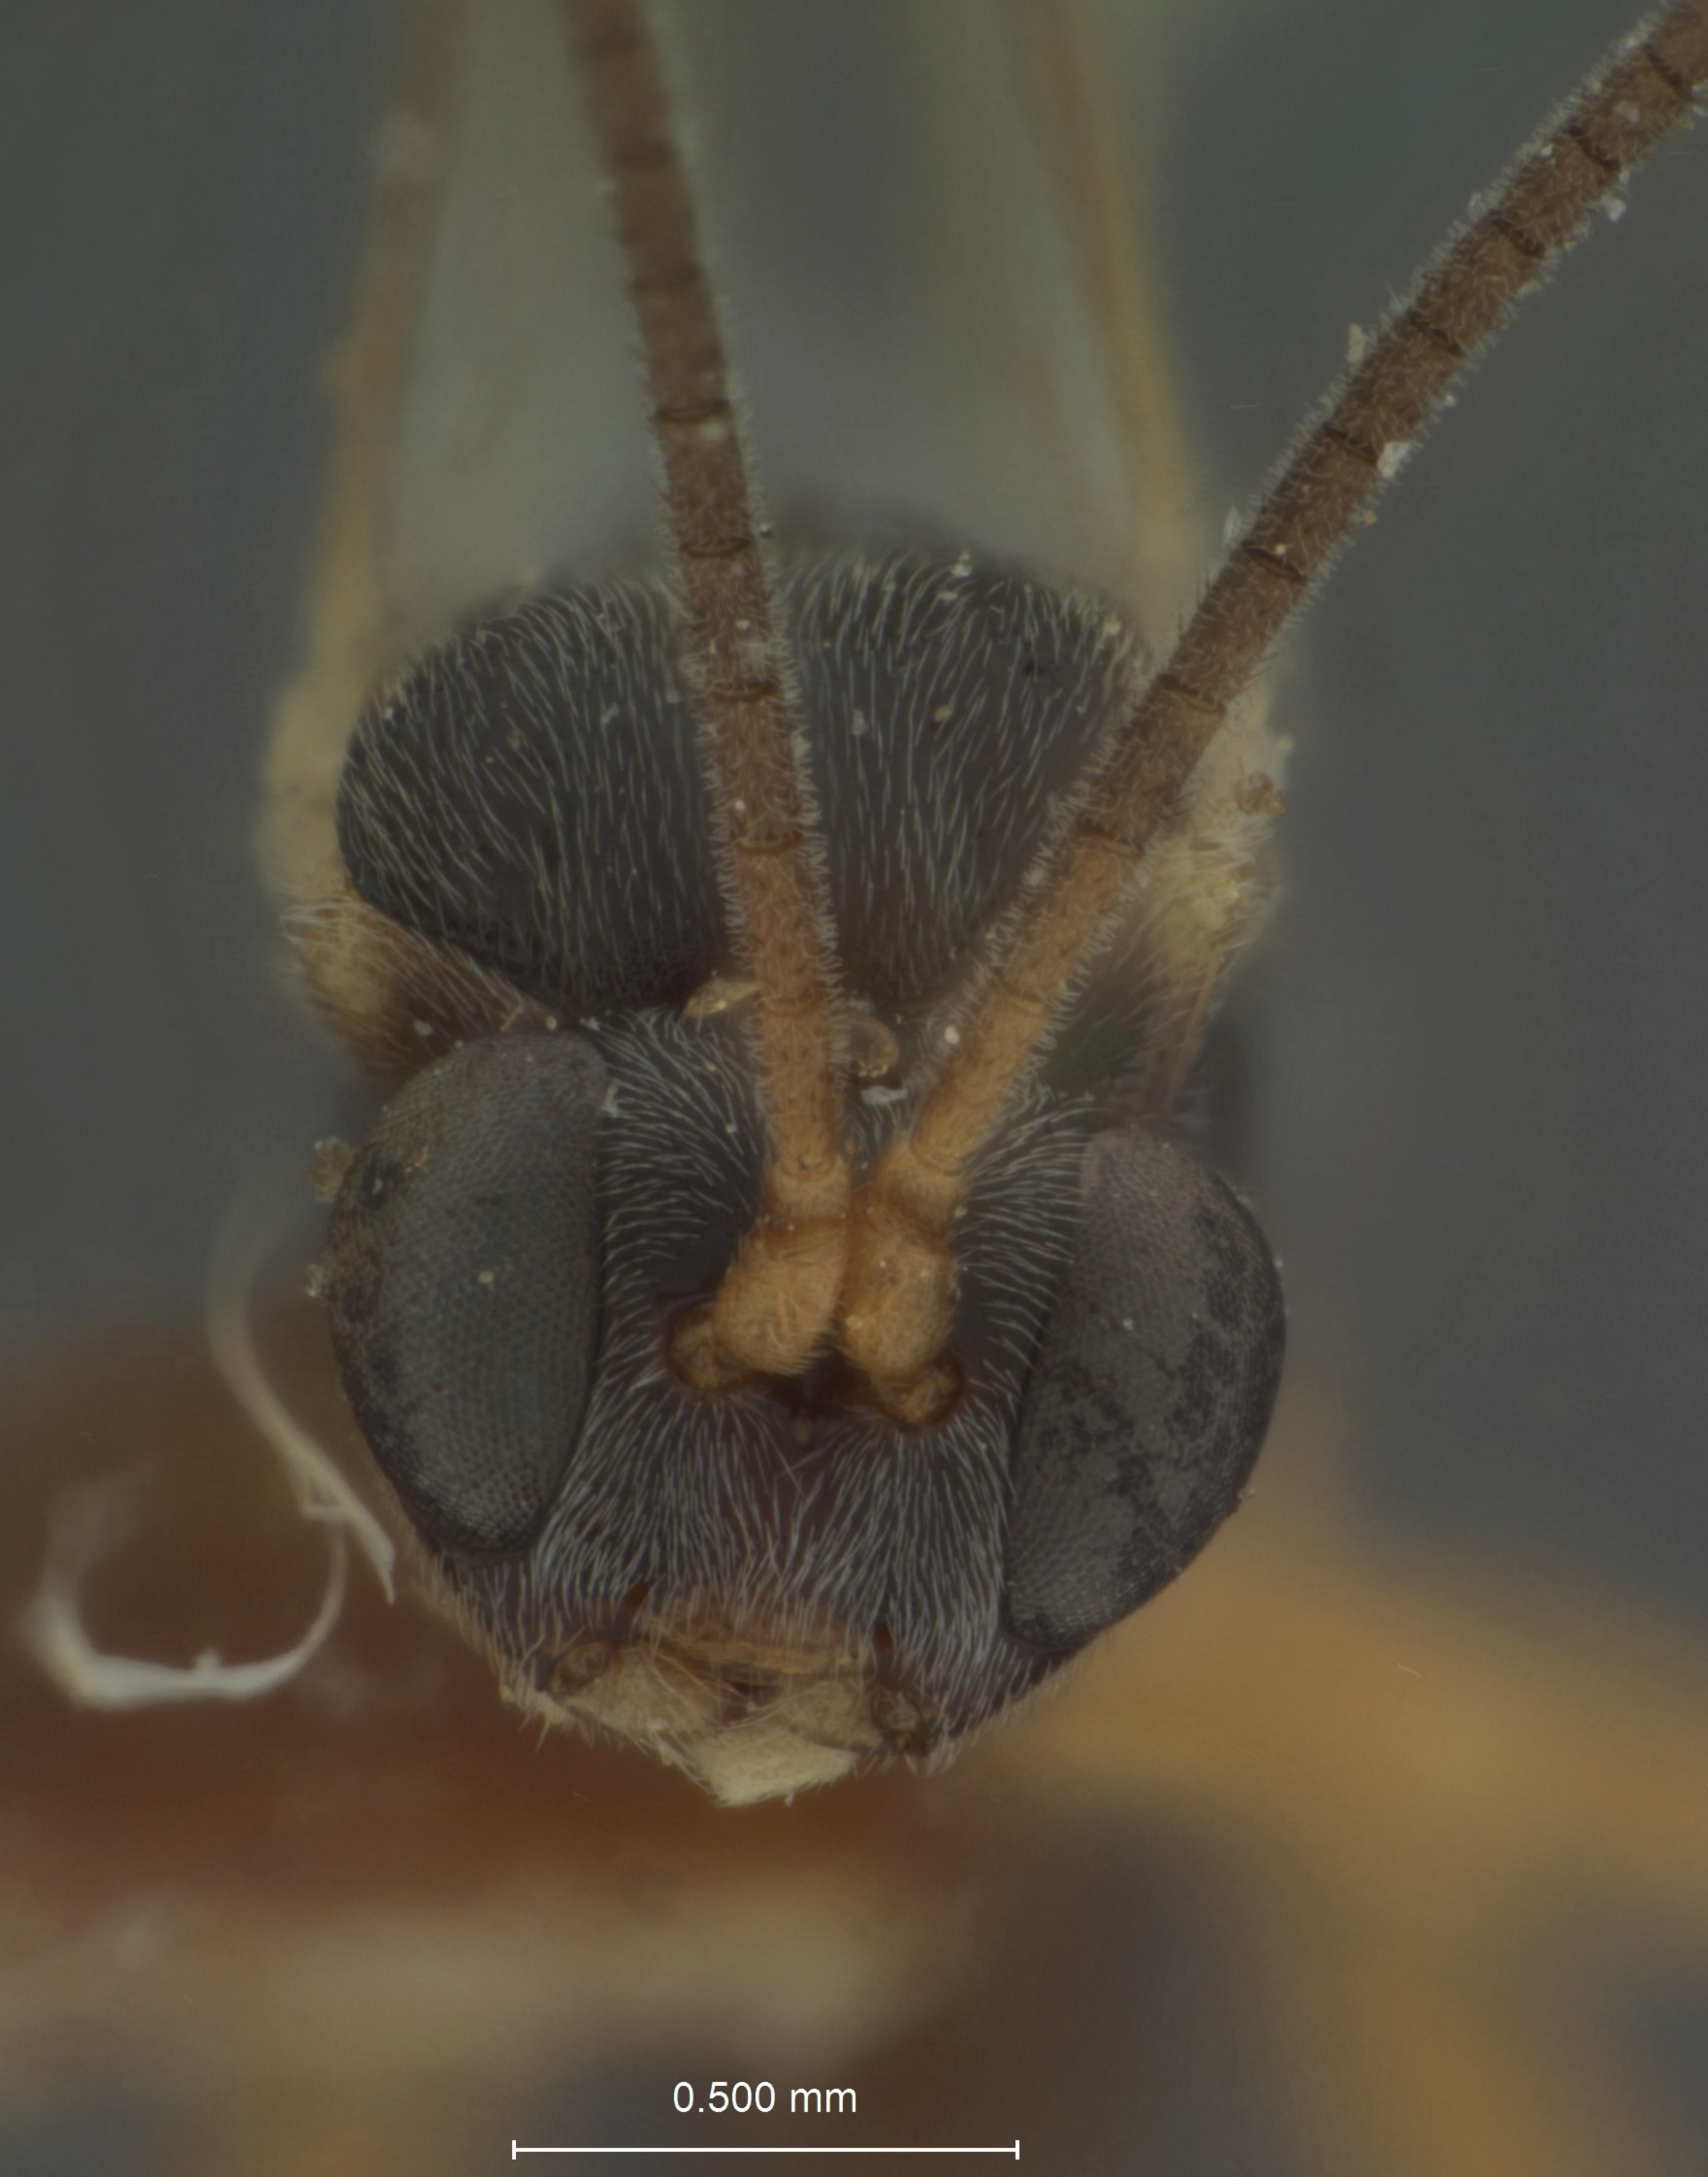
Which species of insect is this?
Otacustes chrysopae
